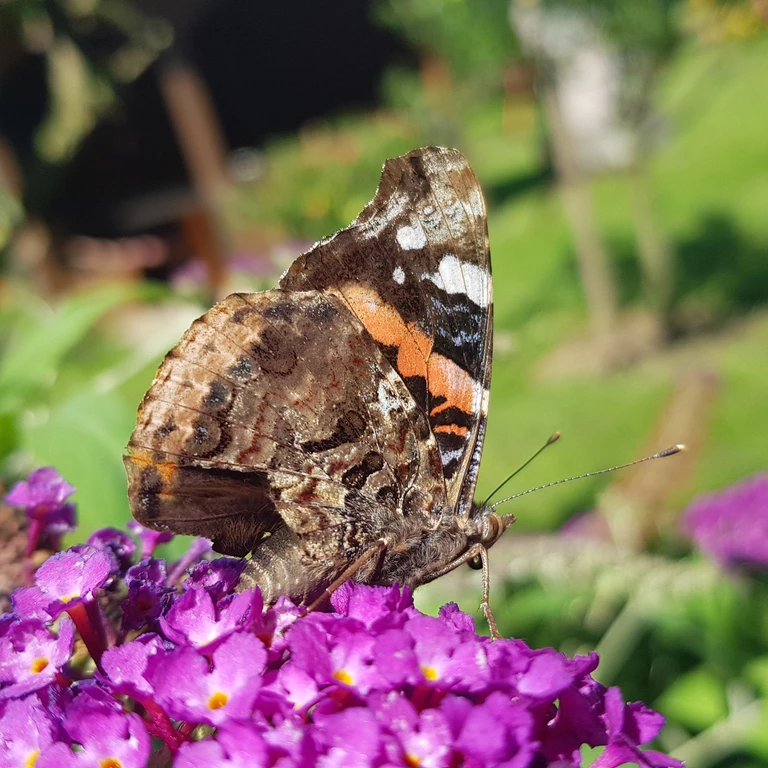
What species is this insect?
Vanessa atalanta
